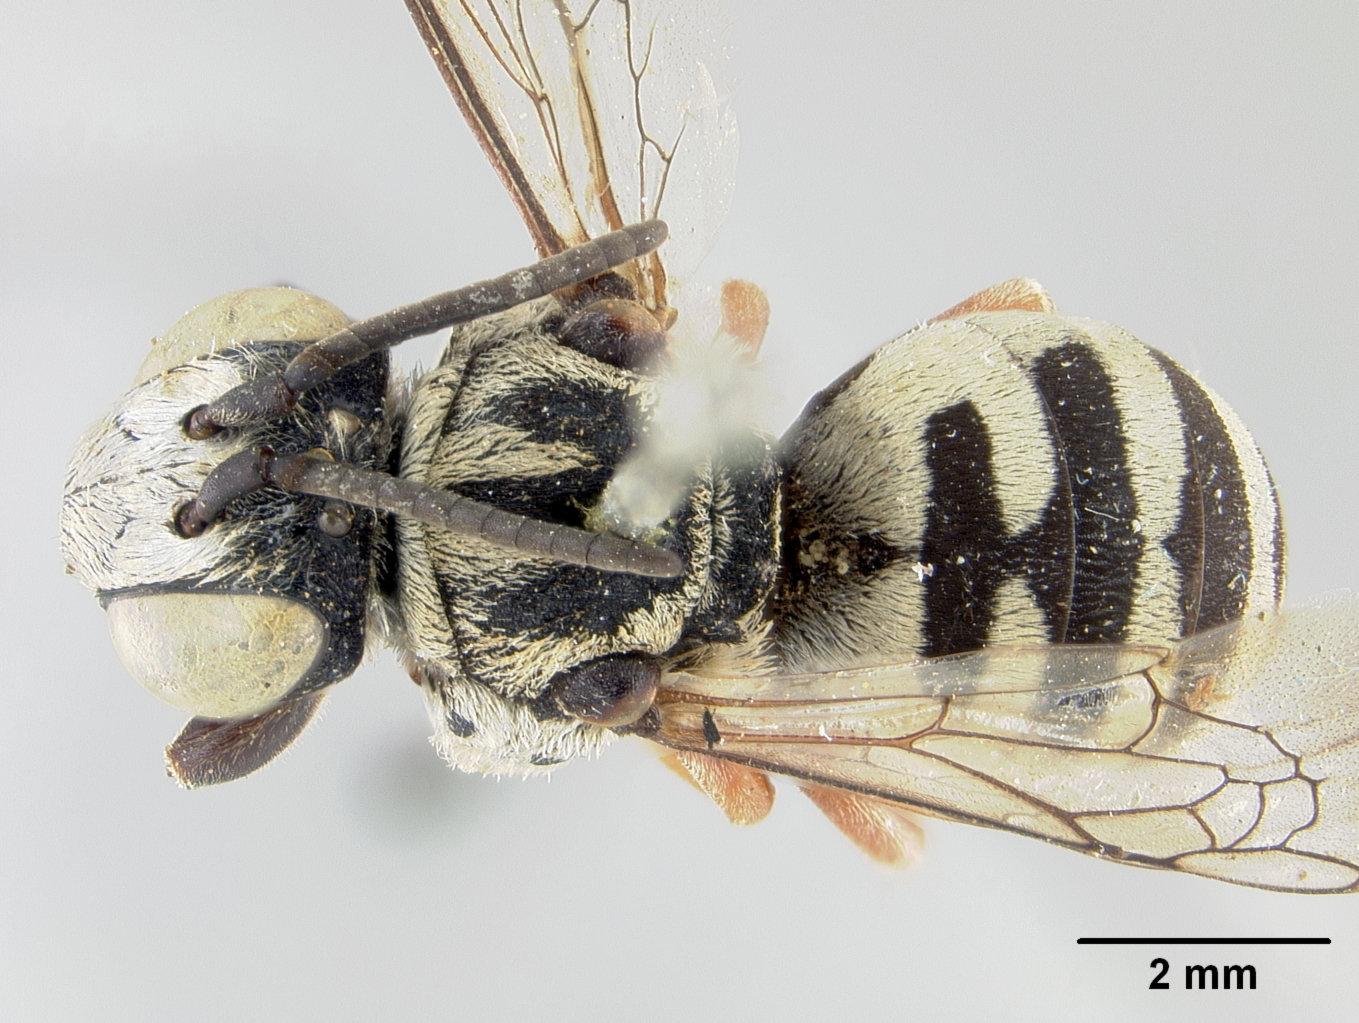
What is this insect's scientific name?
Triepeolus cuneatus
